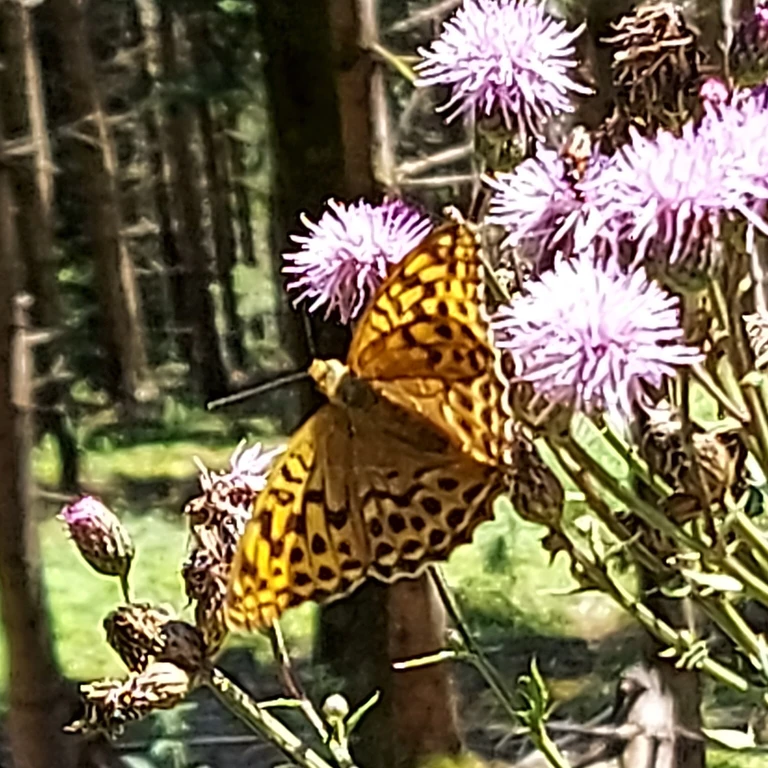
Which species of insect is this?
Argynnis paphia
